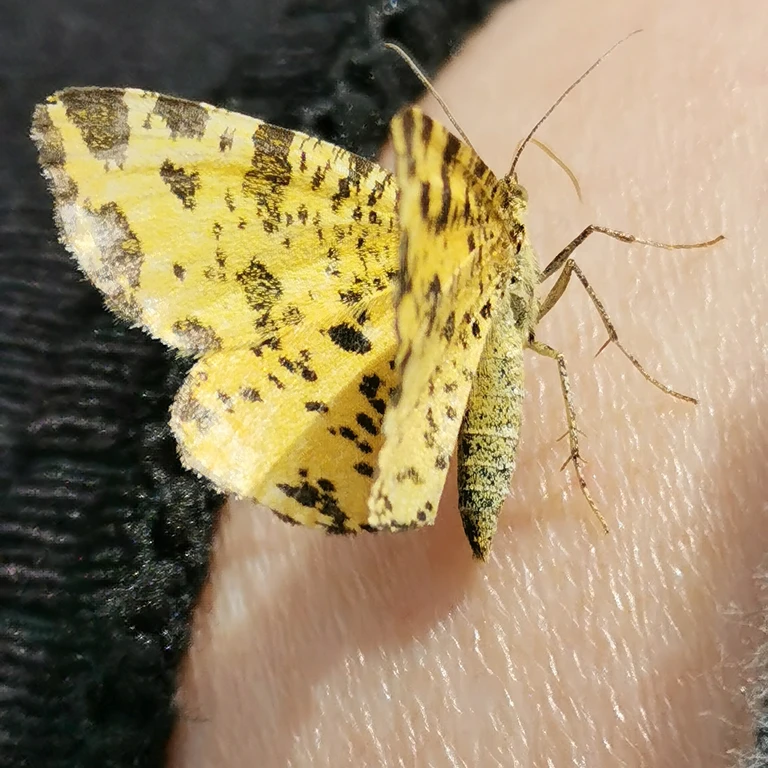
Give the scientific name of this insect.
Pseudopanthera macularia
